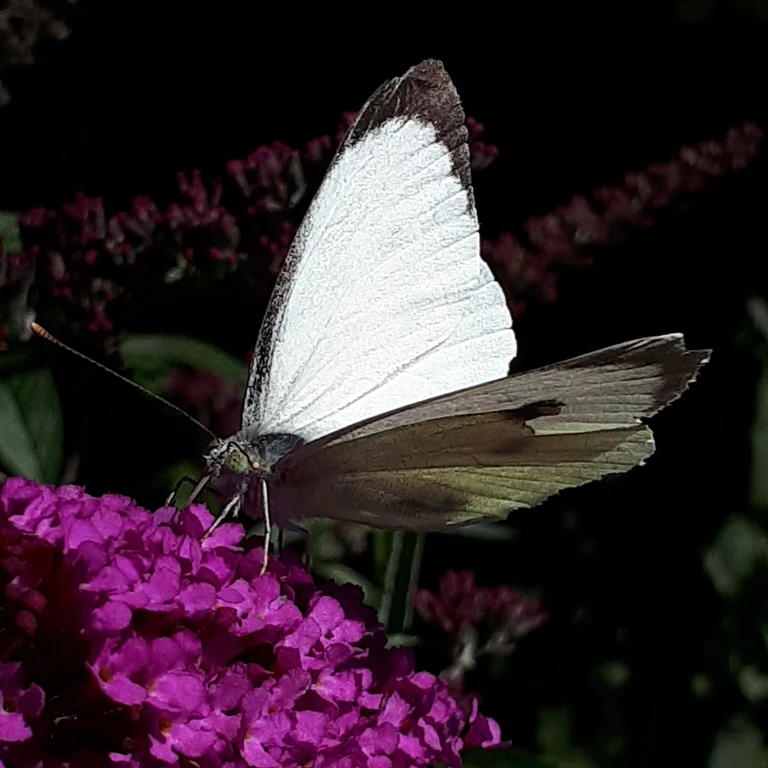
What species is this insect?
Pieris brassicae
